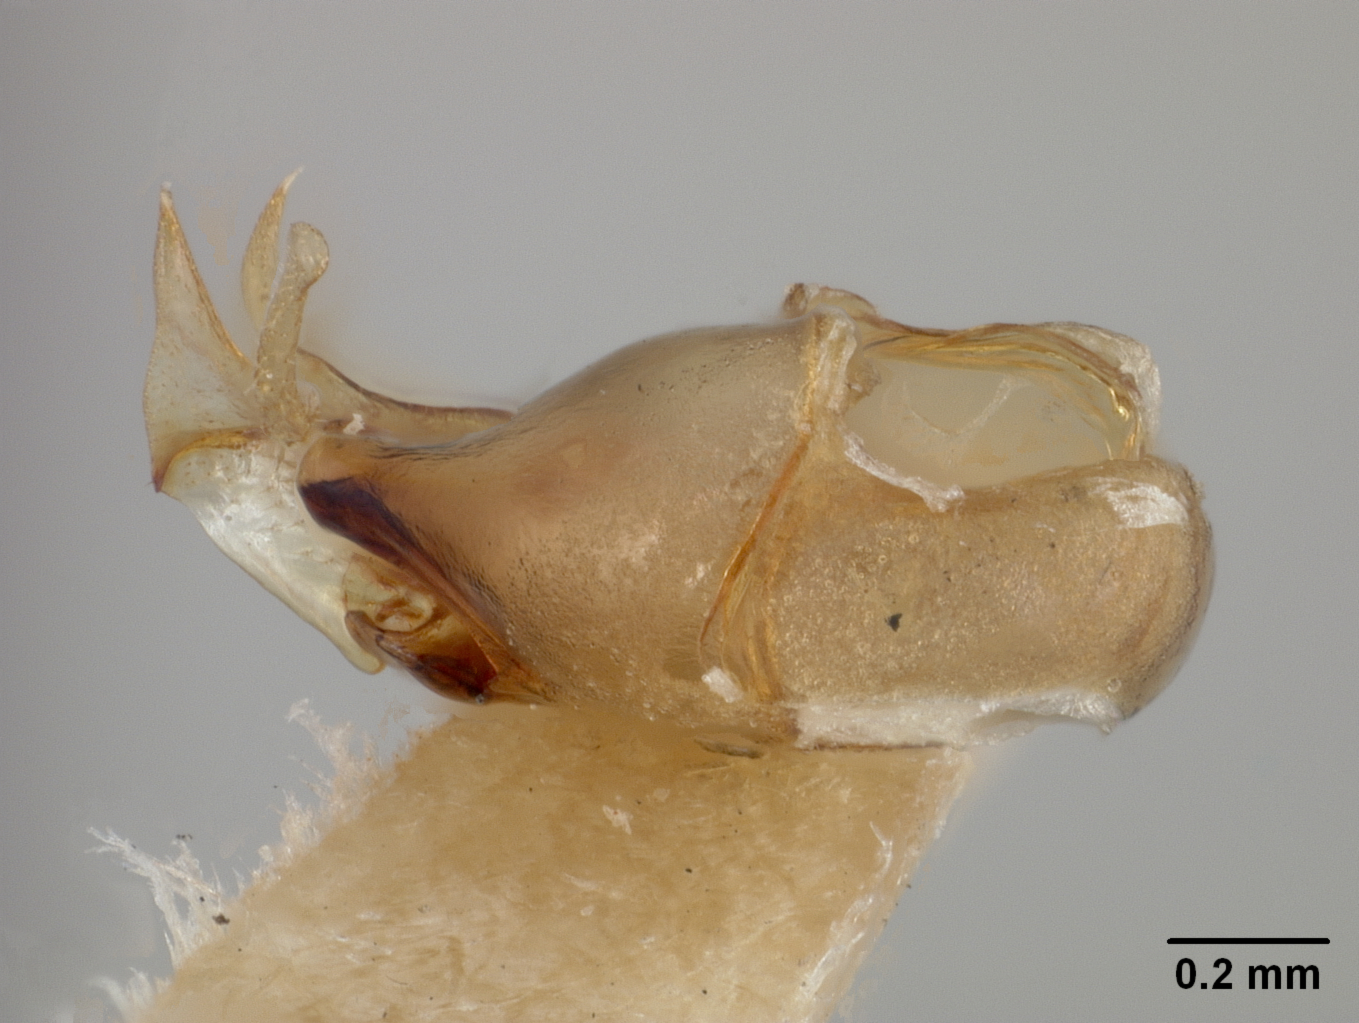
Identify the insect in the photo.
Leptometria escomeli
